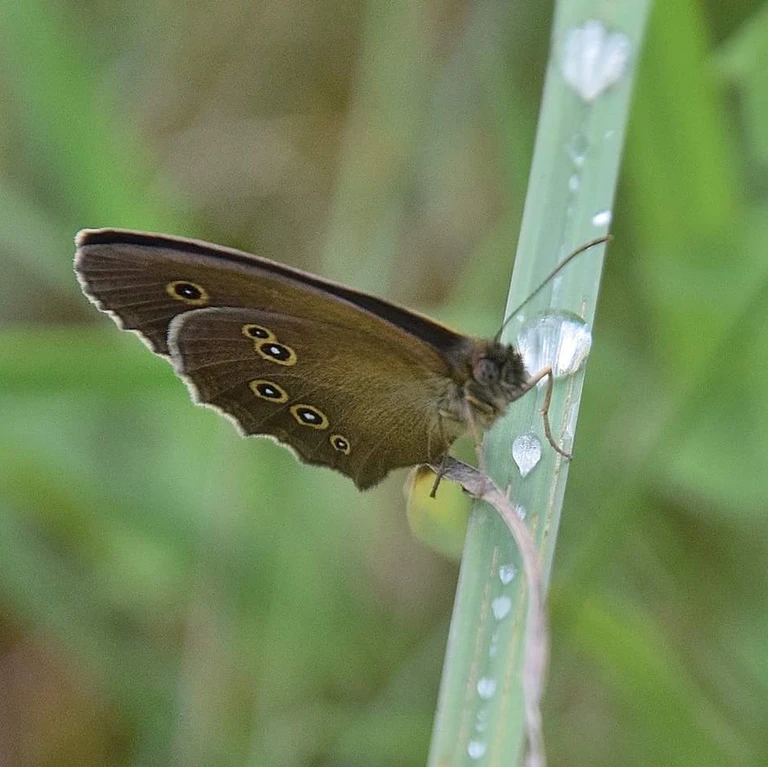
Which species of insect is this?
Aphantopus hyperantus
